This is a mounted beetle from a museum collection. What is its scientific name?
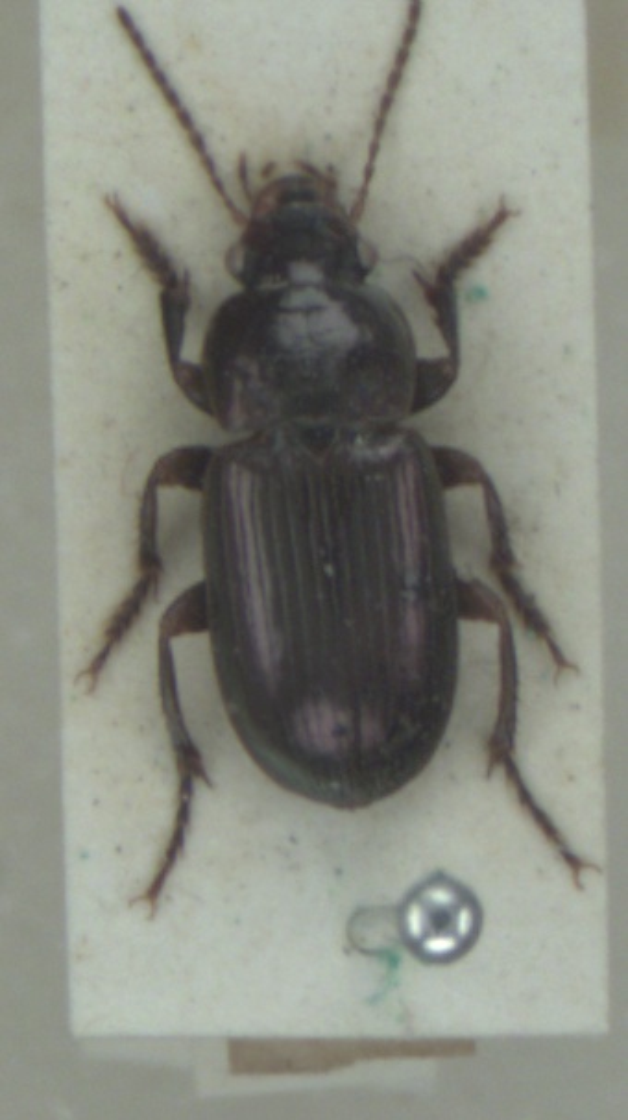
Harpalus affinis
